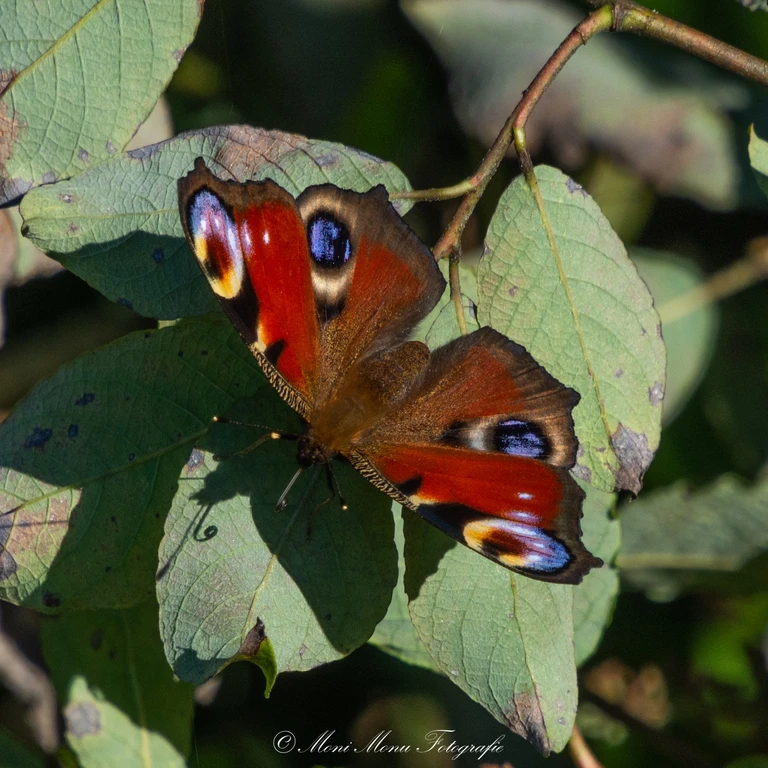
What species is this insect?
Aglais io
